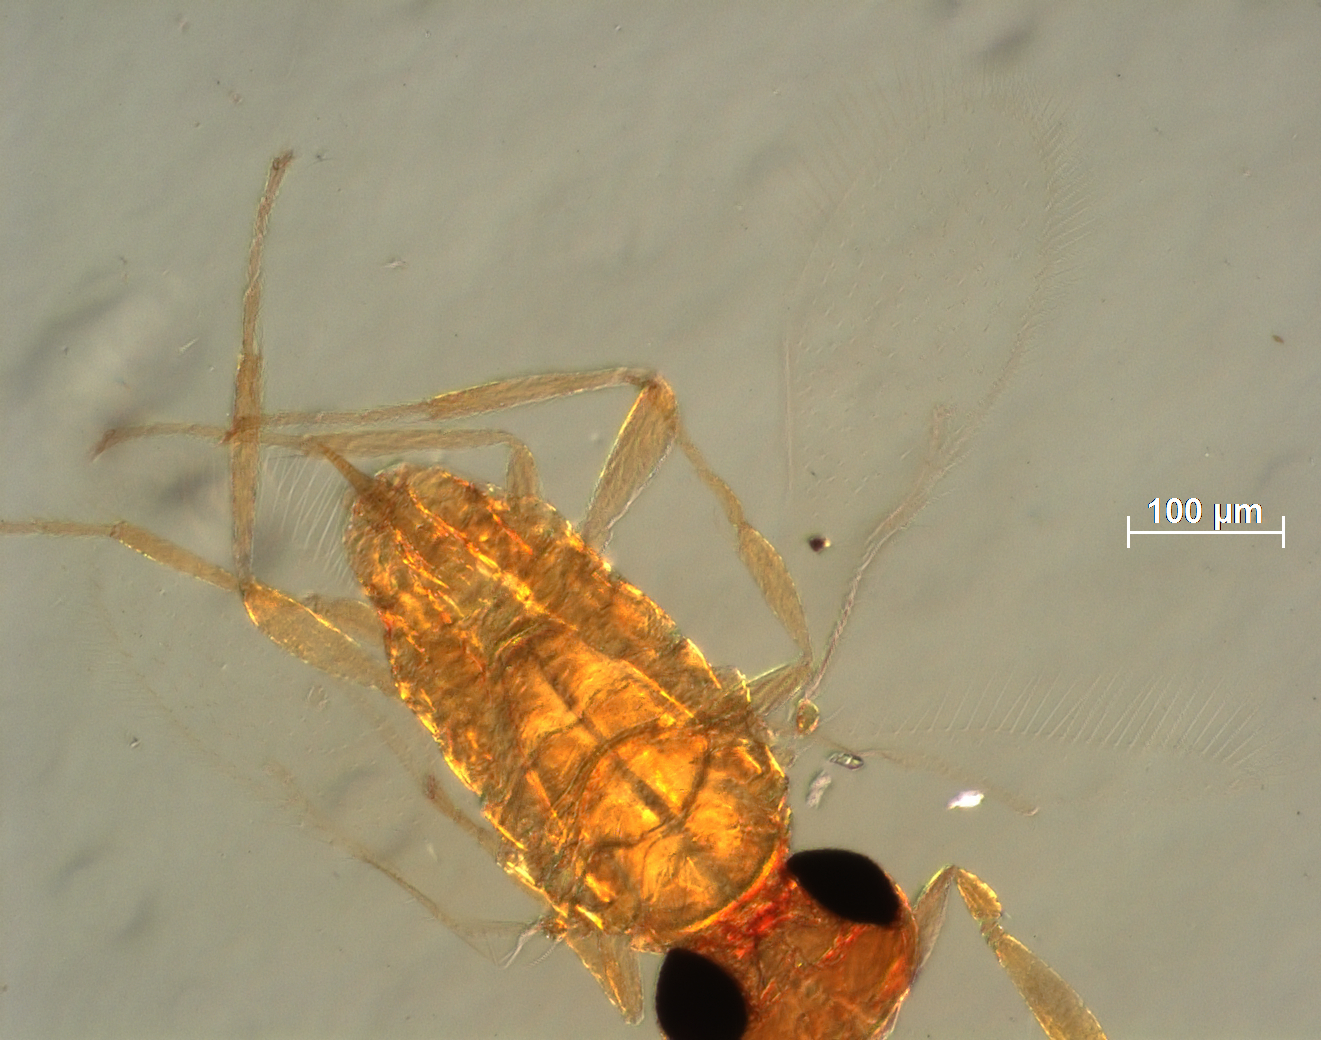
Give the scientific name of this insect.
Eretmocerus pallidus
